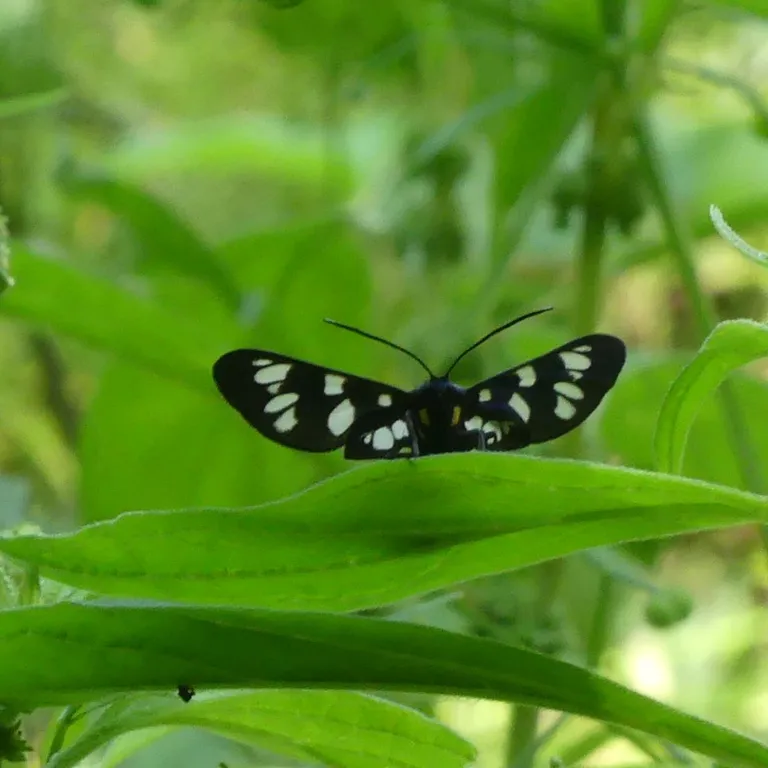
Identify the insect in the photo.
Amata phegea
